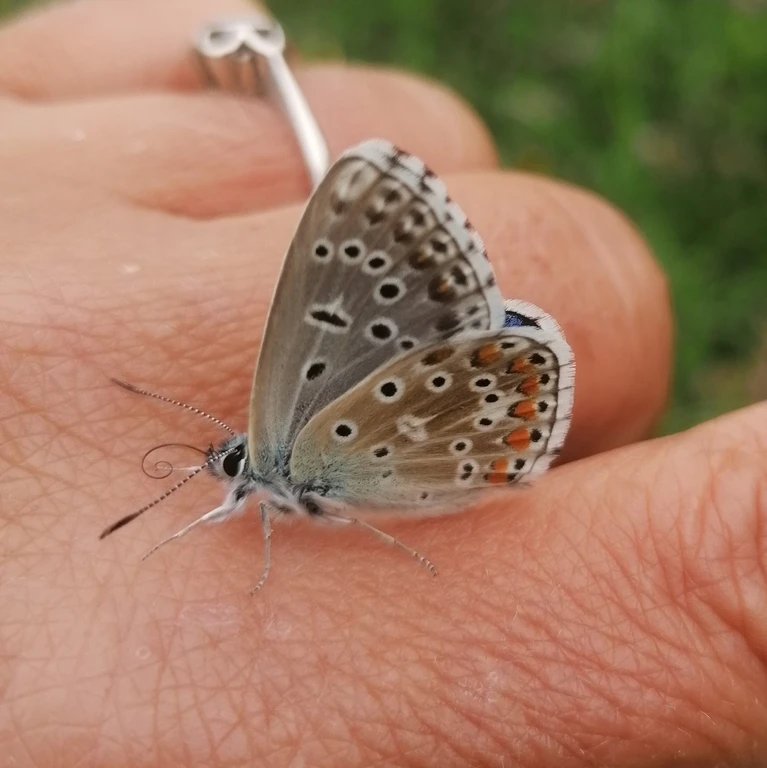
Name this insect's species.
Lysandra bellargus
